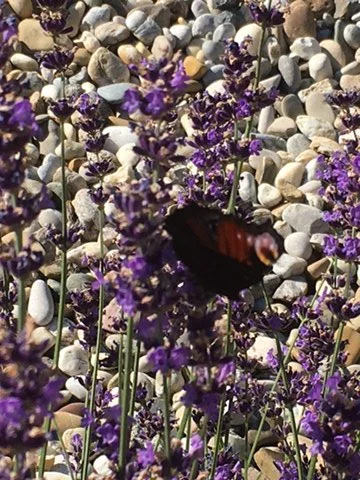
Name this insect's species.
Aglais io
